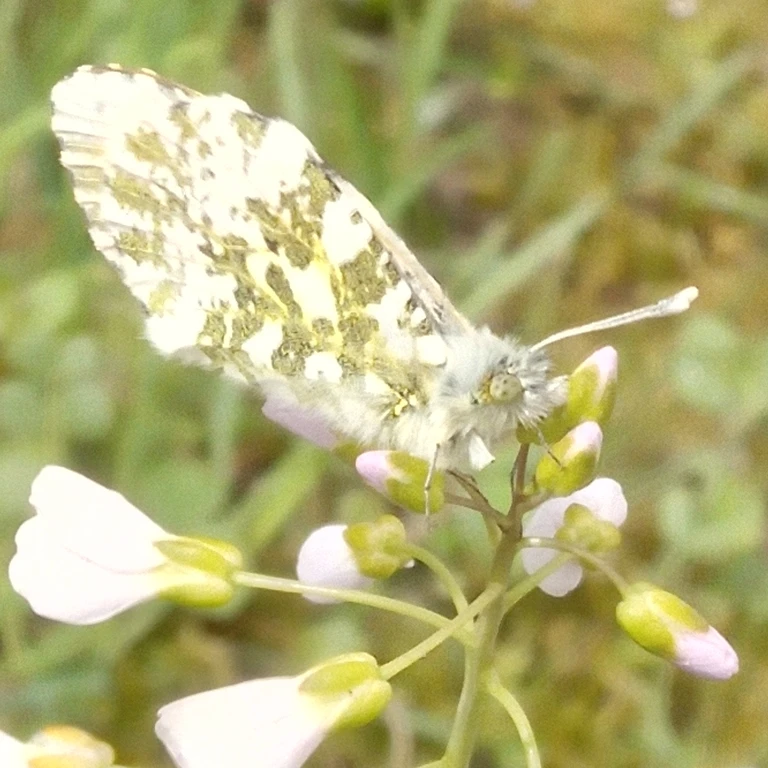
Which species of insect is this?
Anthocharis cardamines
